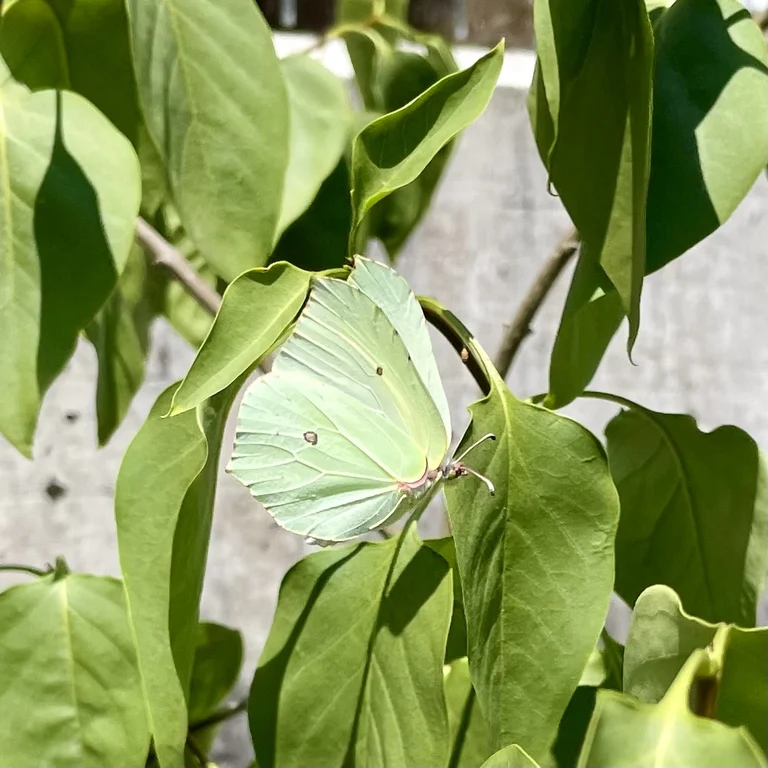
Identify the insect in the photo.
Gonepteryx rhamni
